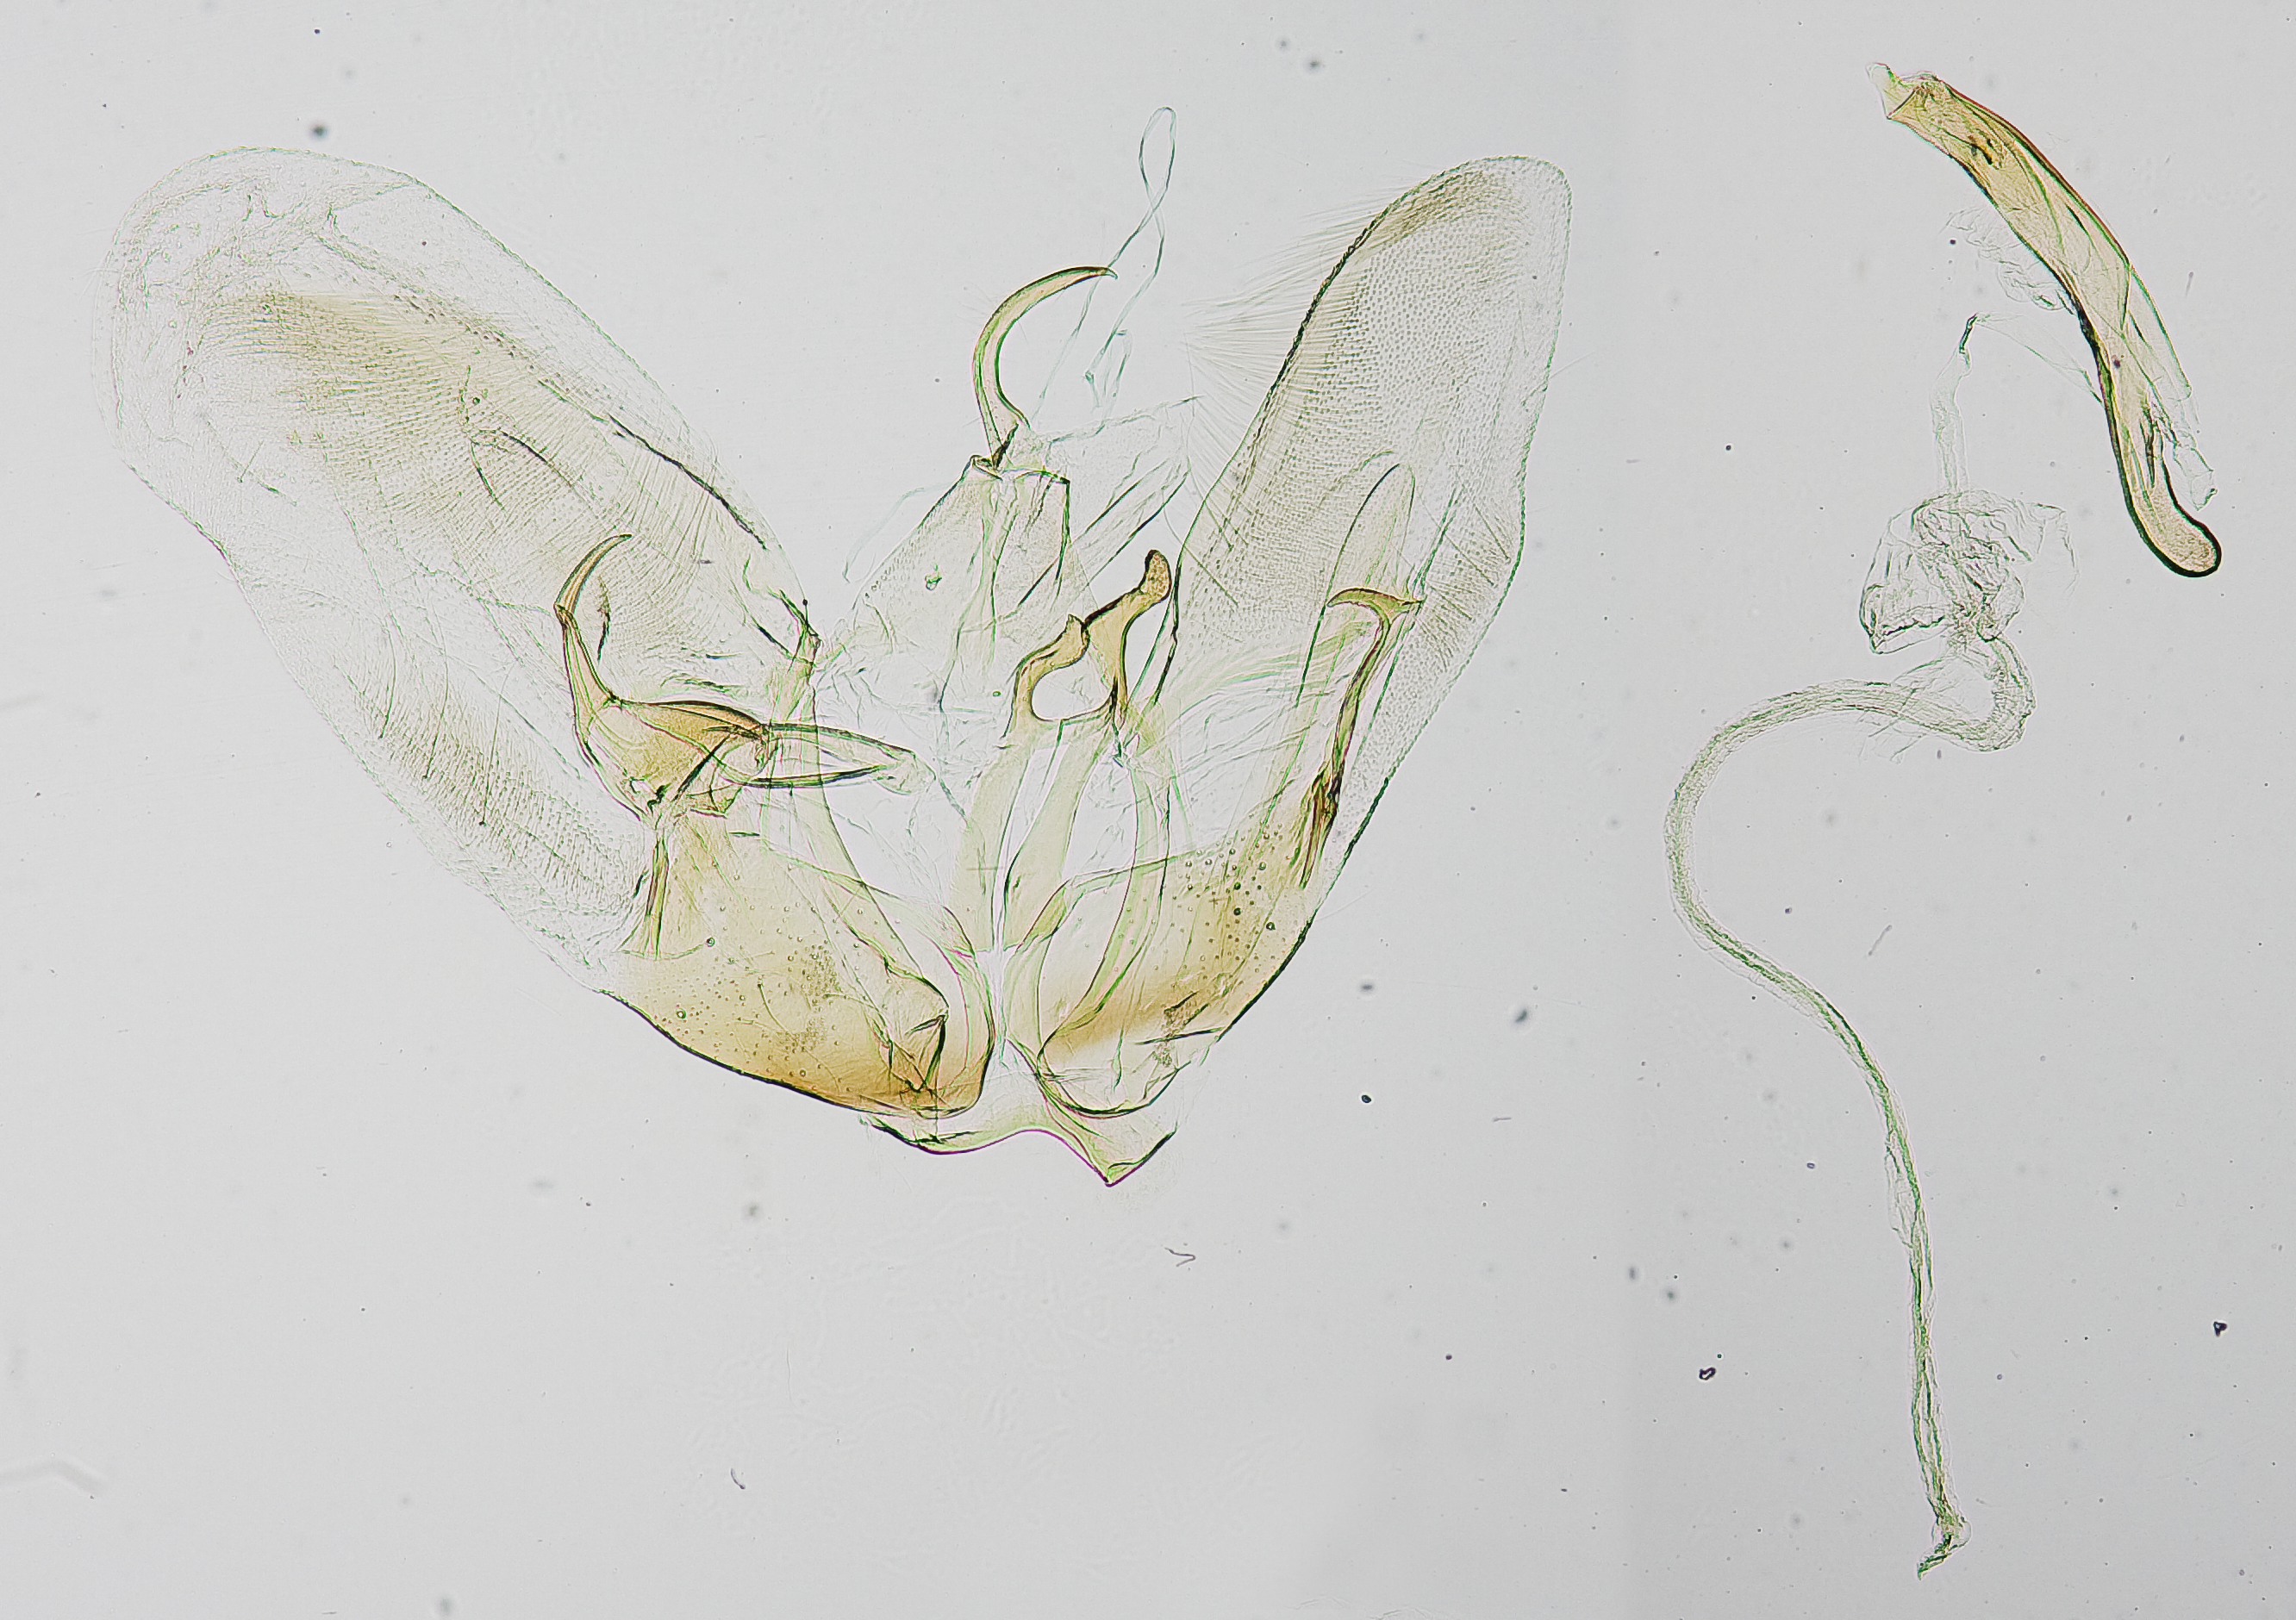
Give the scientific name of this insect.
Oidaematophorus hoguei
